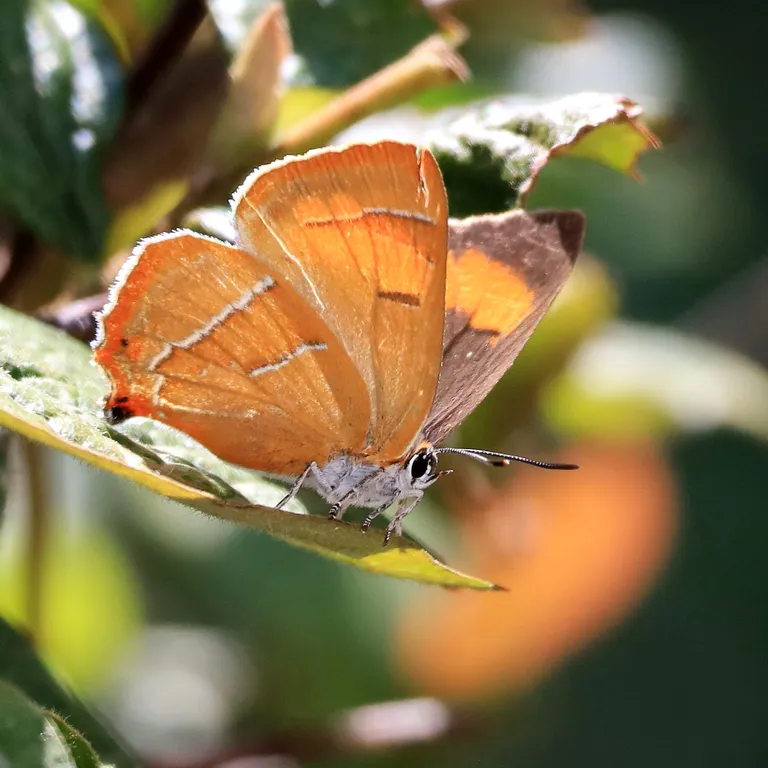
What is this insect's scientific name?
Thecla betulae
